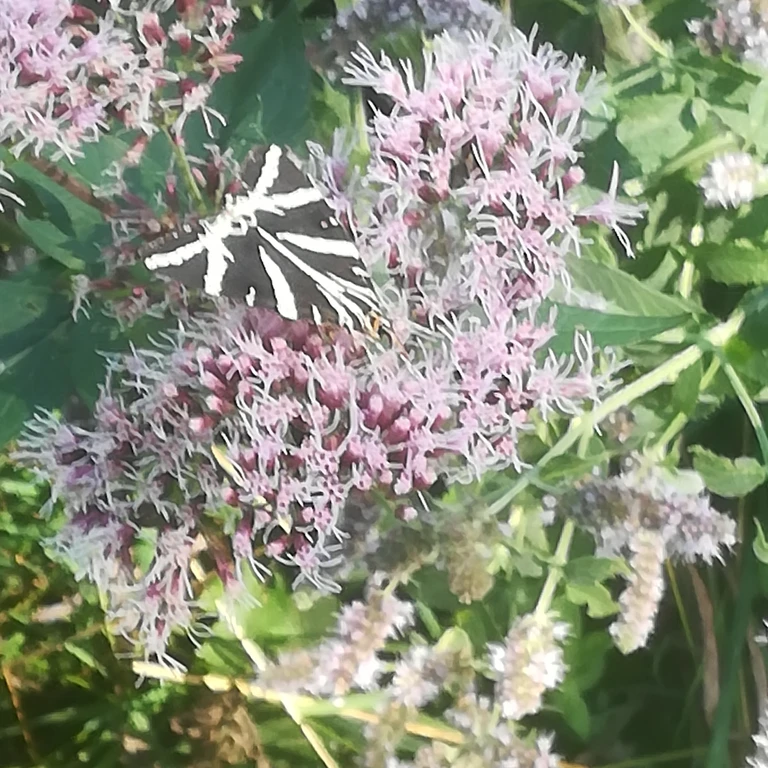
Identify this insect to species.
Euplagia quadripunctaria
